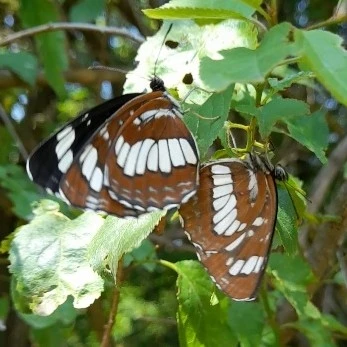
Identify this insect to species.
Neptis rivularis
